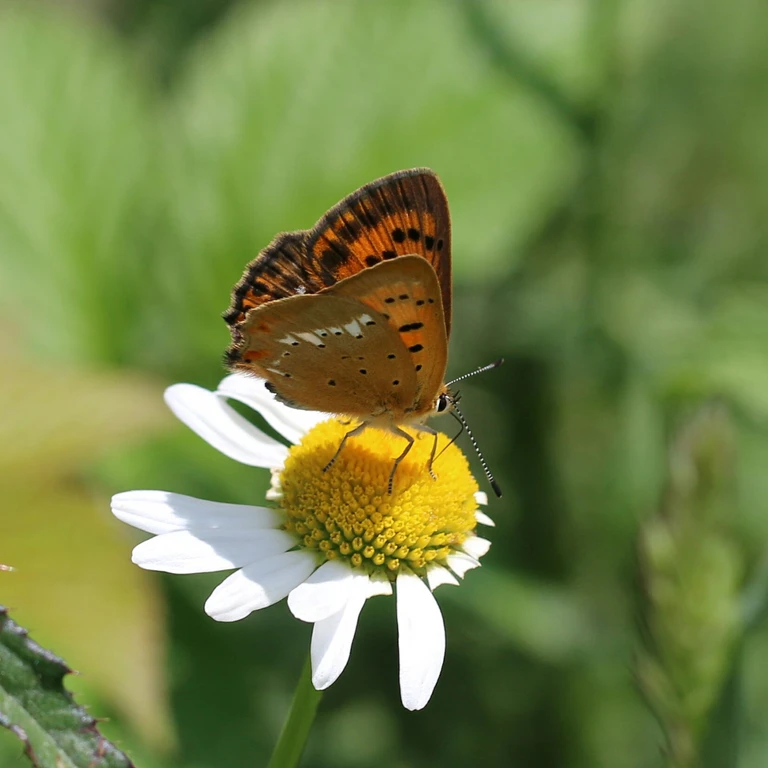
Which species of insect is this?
Lycaena virgaureae
